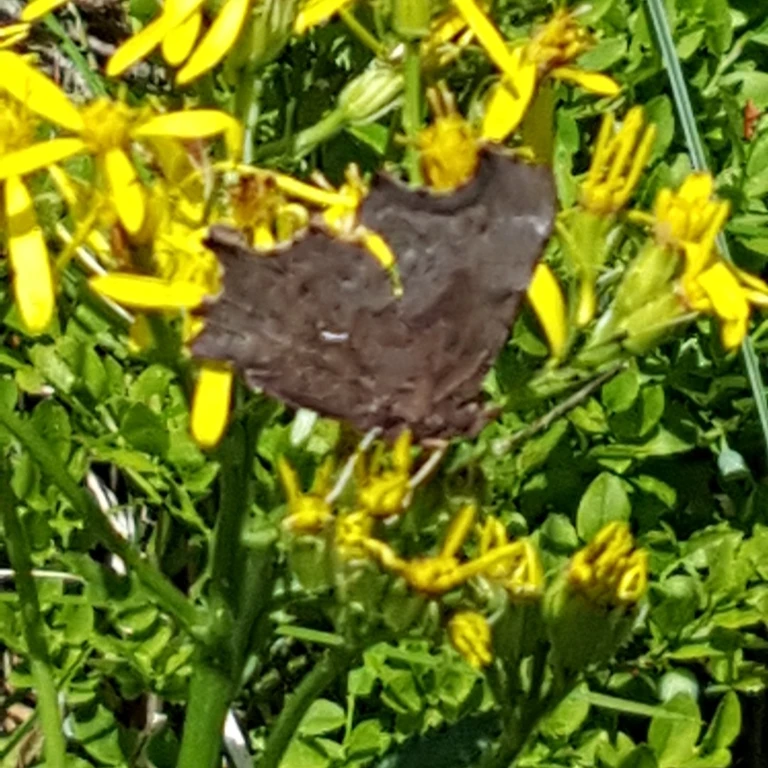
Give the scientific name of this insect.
Polygonia c-album
